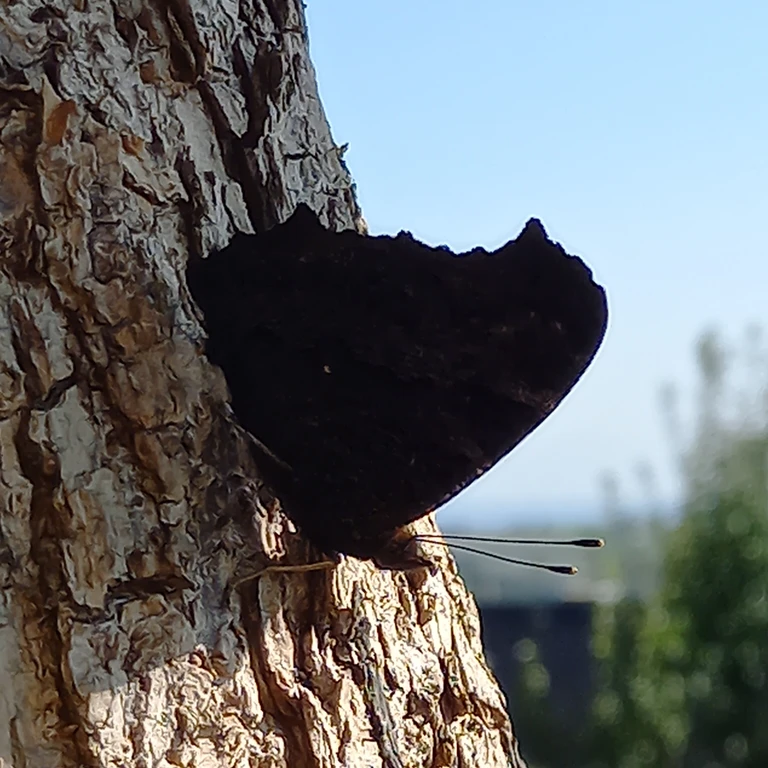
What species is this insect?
Aglais io
